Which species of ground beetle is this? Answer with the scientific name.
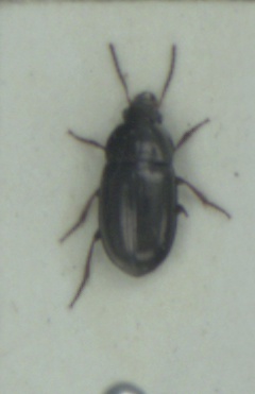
Amara tibialis
